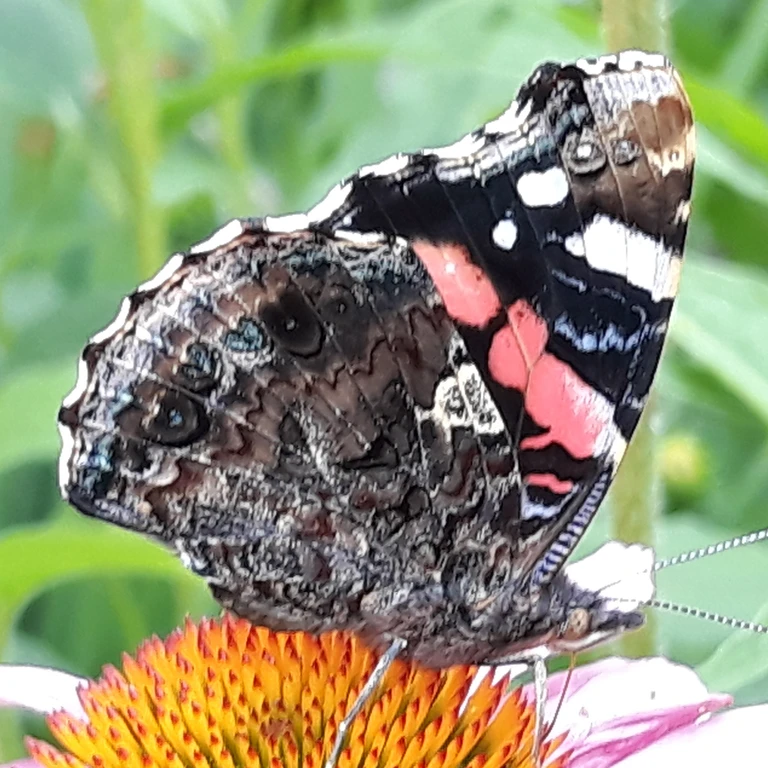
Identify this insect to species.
Vanessa atalanta
